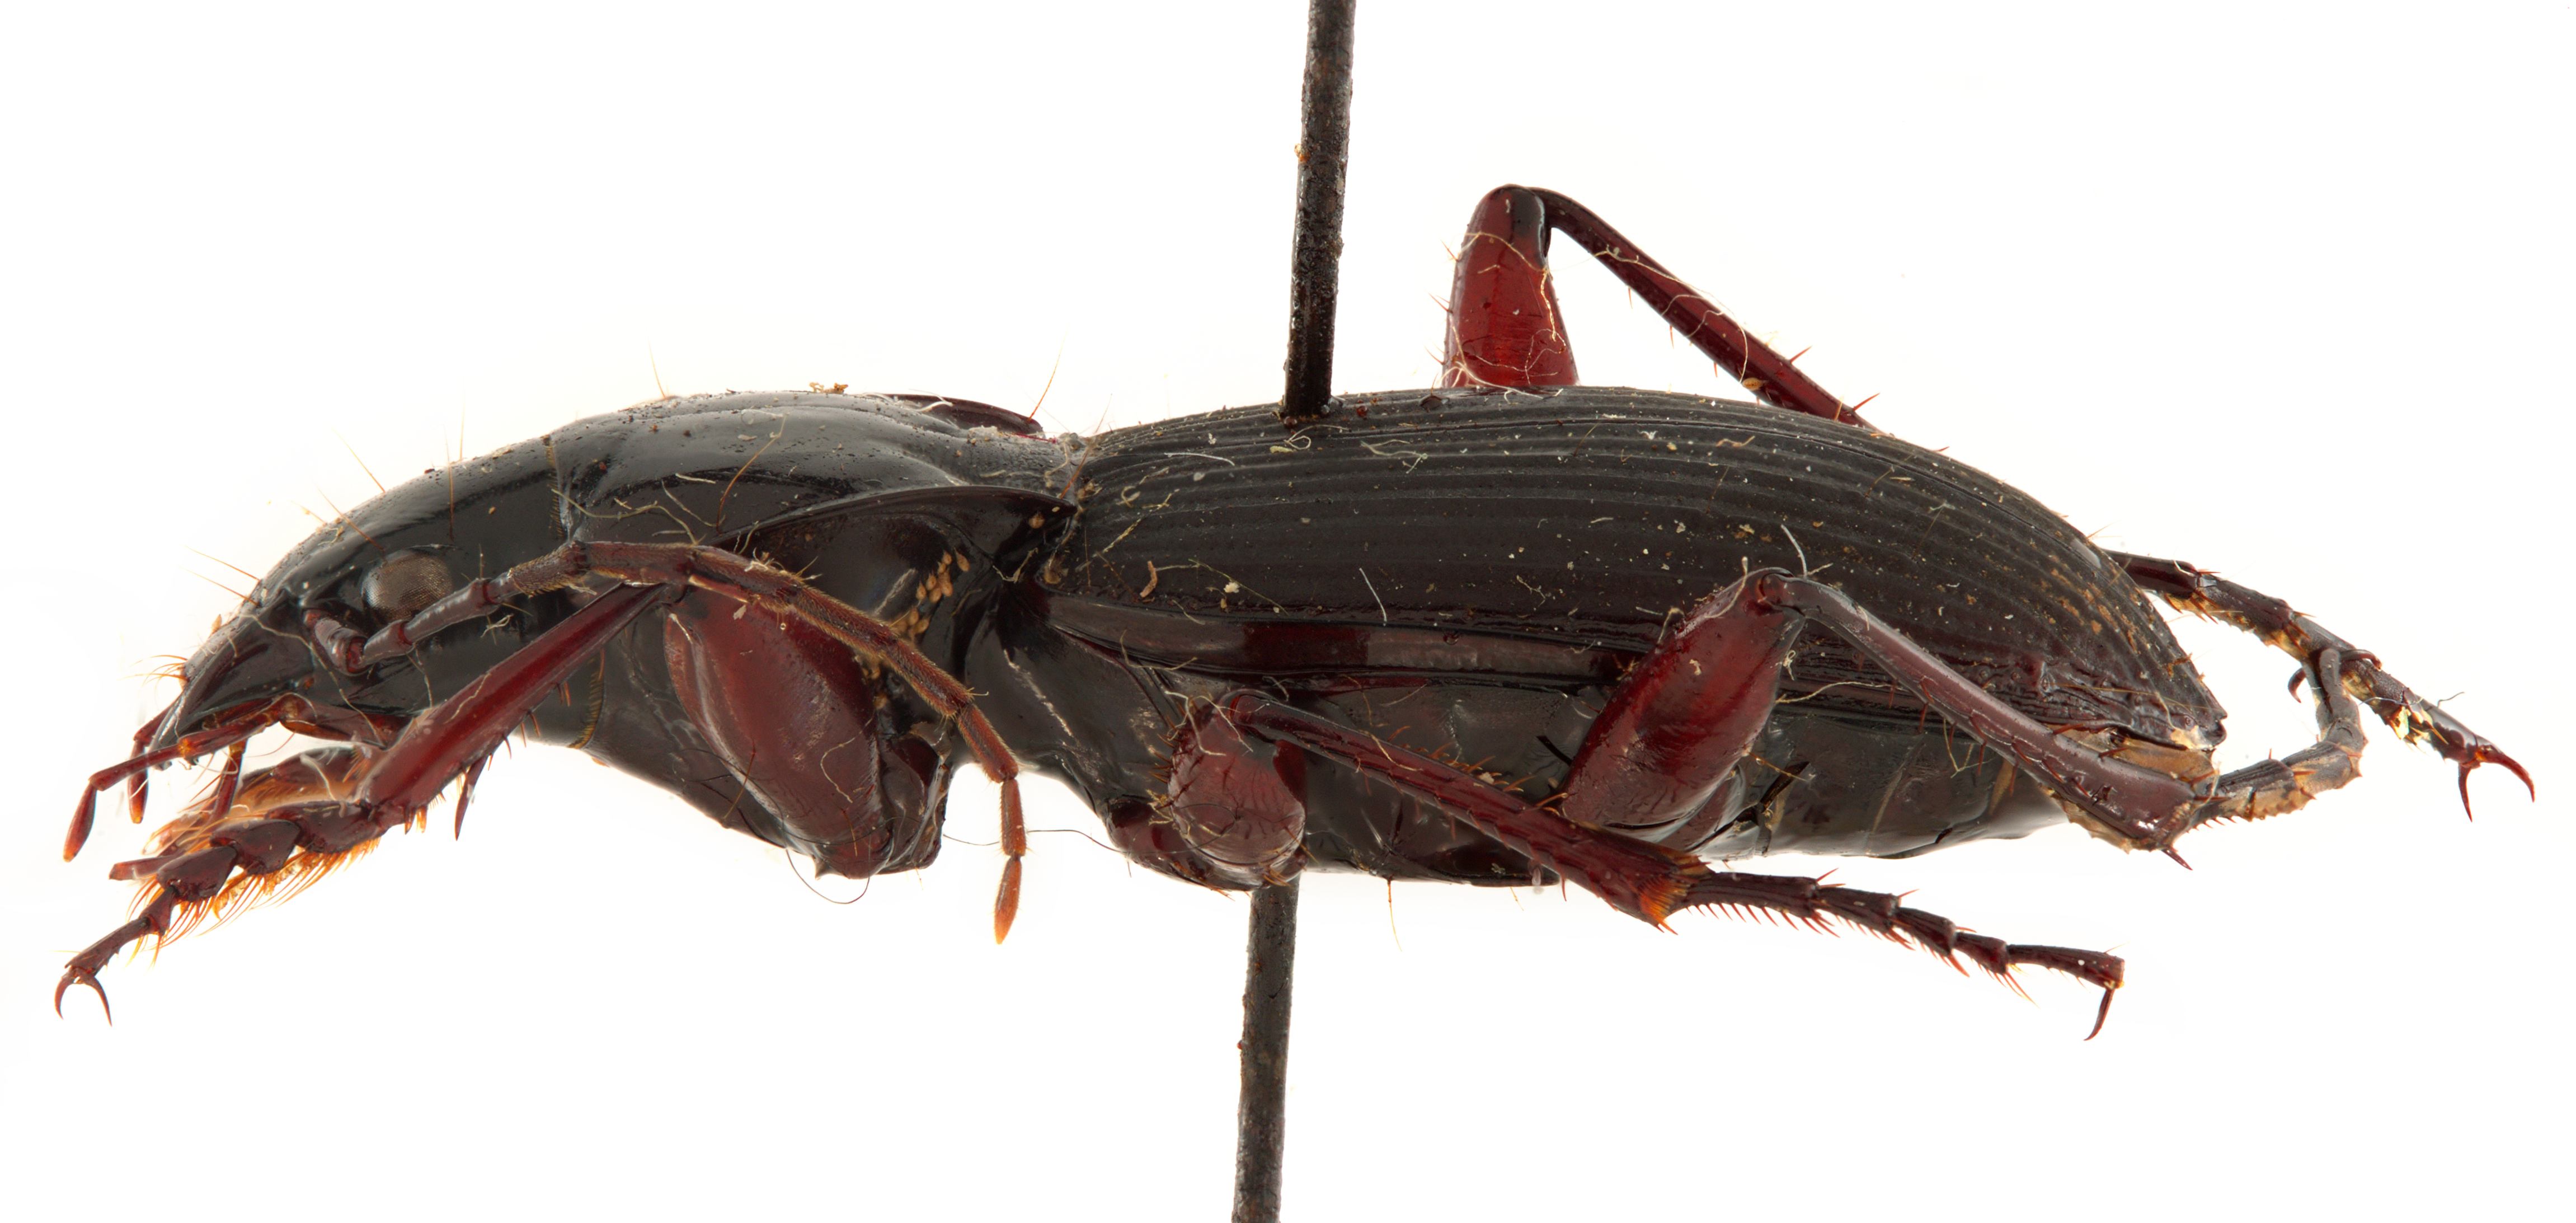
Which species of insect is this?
Egadroma picea (also Loxodactylus dingo)
